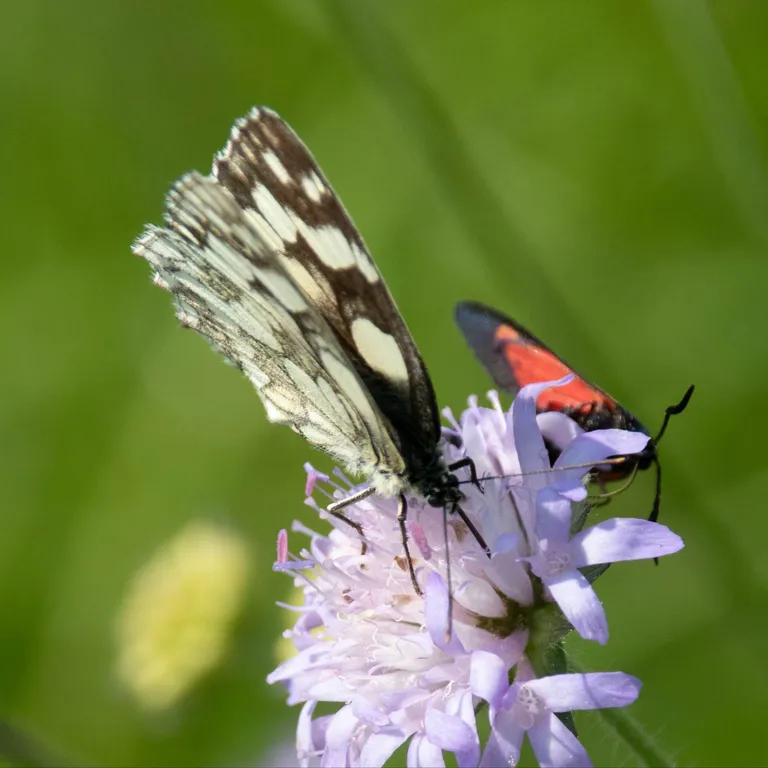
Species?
Melanargia galathea
